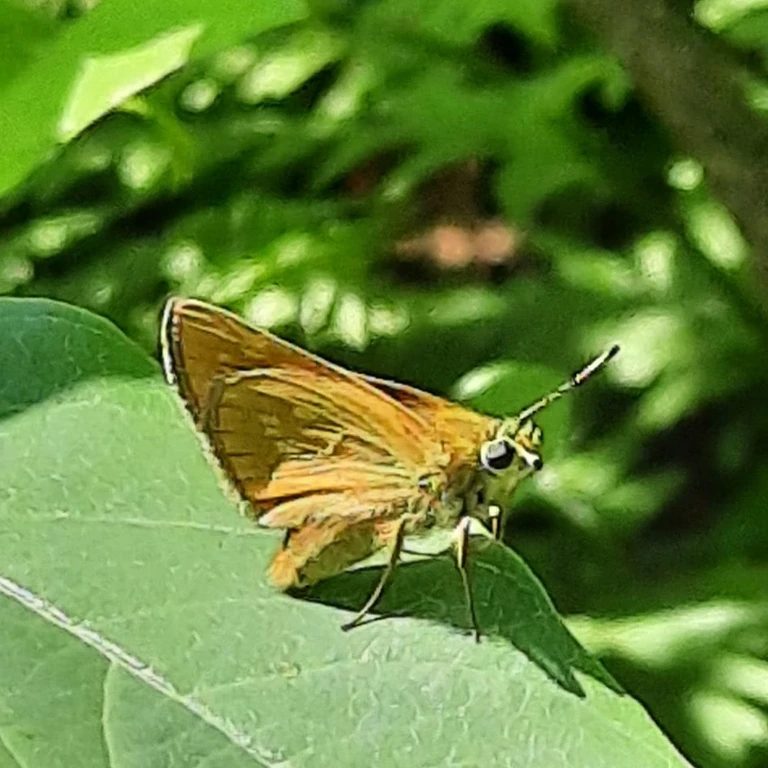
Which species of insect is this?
Ochlodes sylvanus (also Ochlodes venata)
